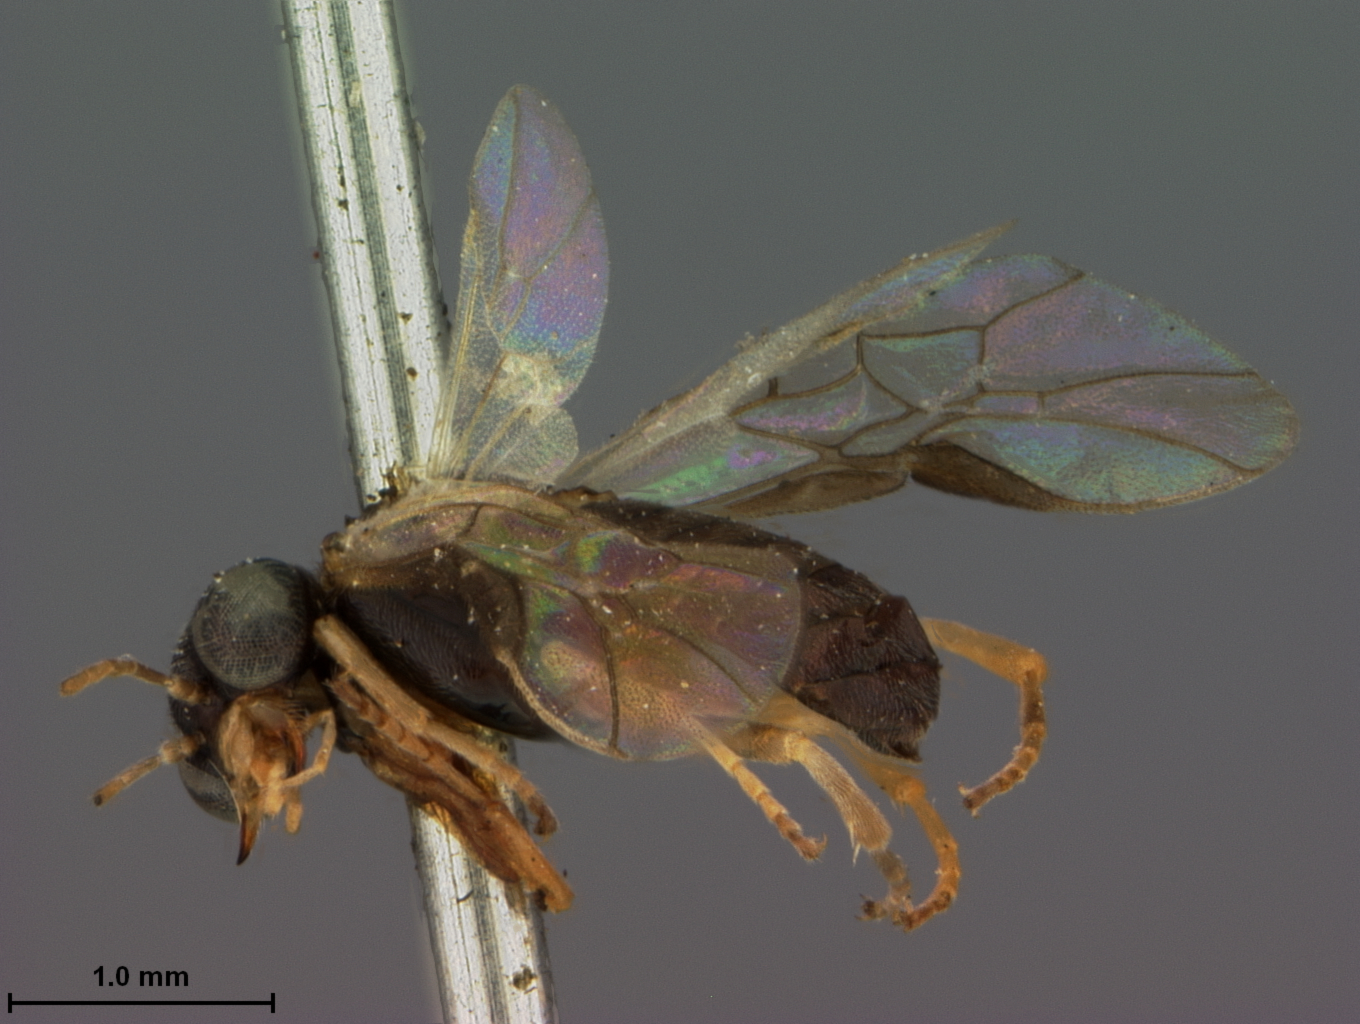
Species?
Acordulecera parva
